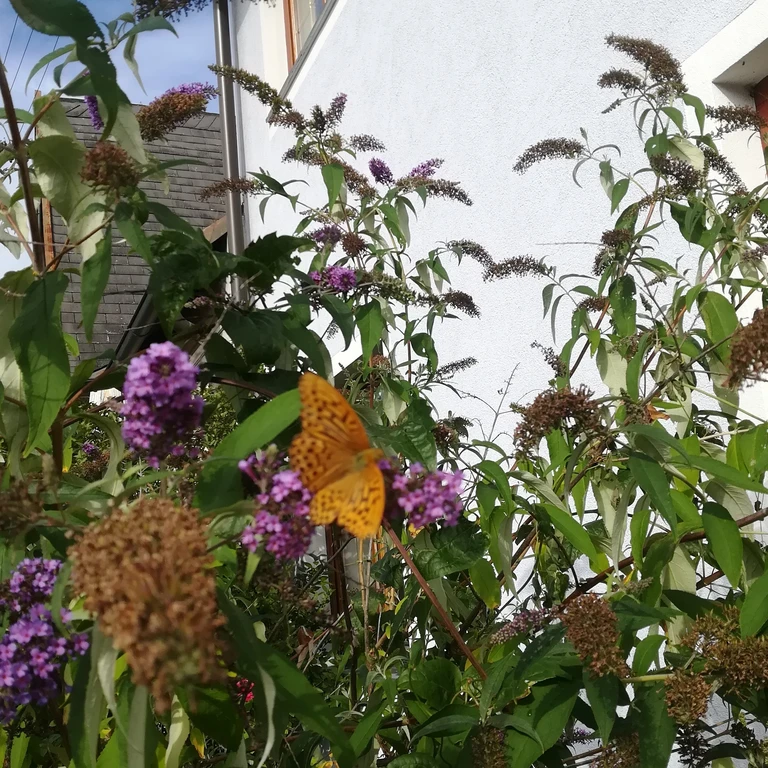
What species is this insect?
Argynnis paphia
